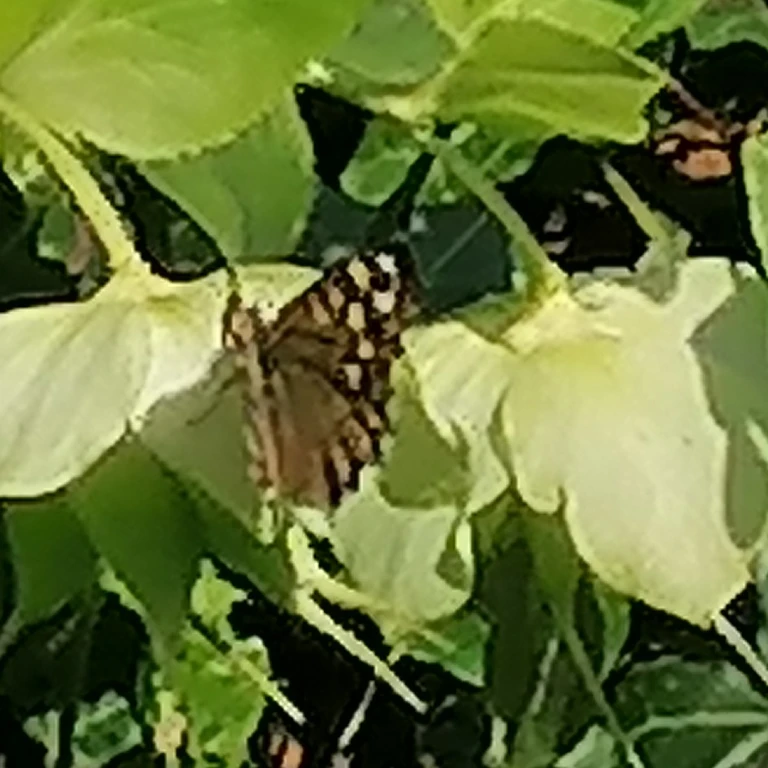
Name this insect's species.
Pararge aegeria
